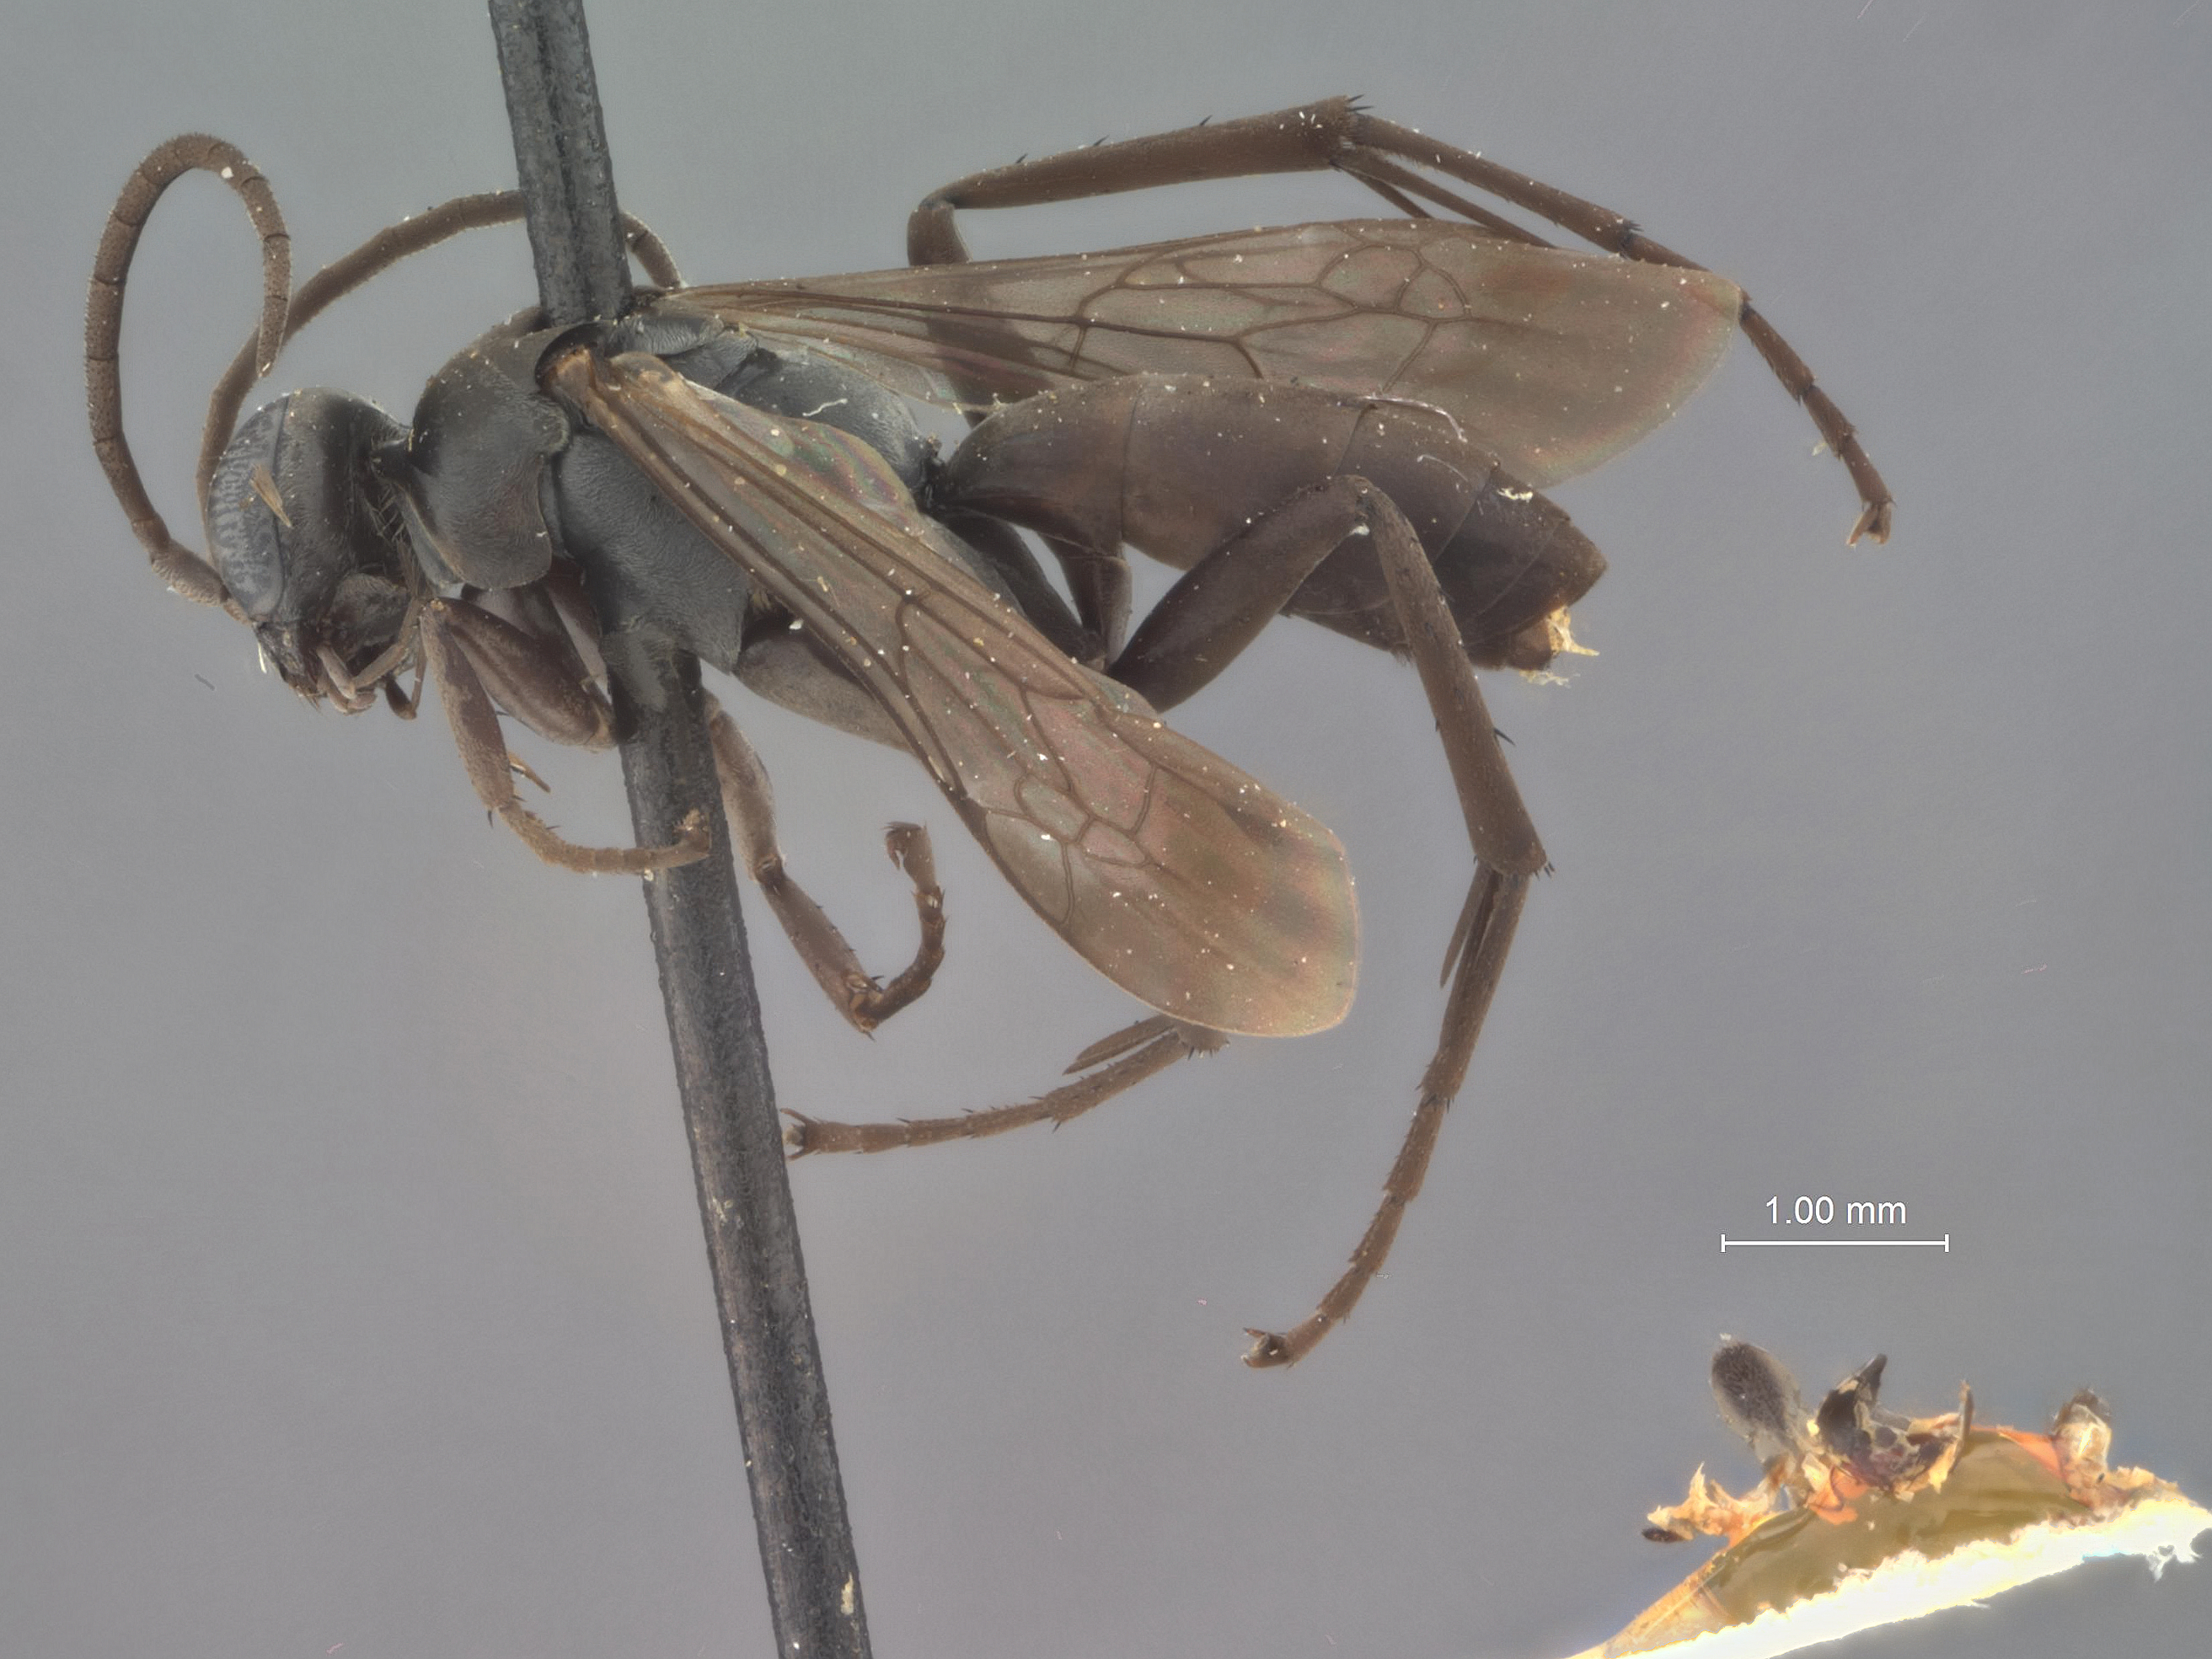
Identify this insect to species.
Anoplius percitus
